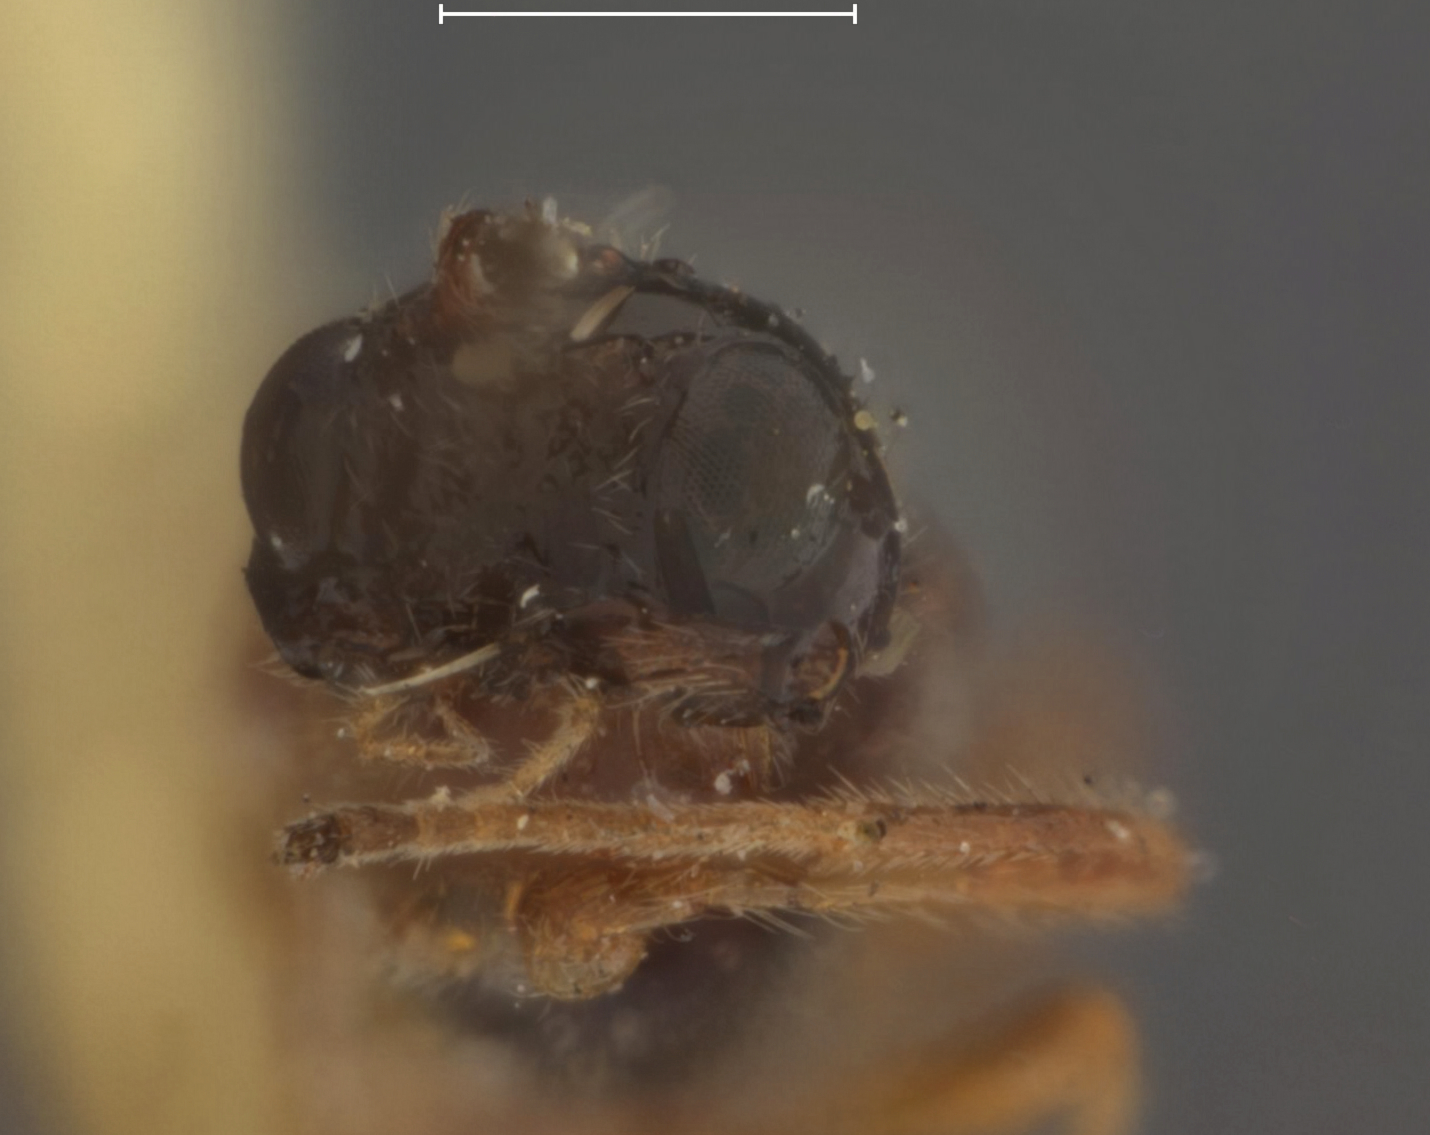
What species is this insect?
Coelinidea occom
